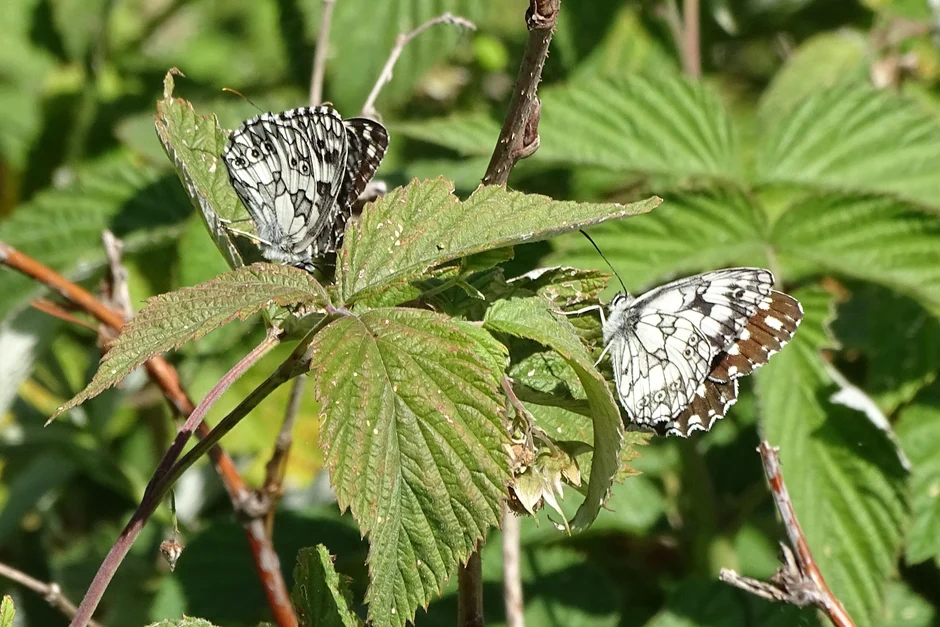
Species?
Melanargia galathea
